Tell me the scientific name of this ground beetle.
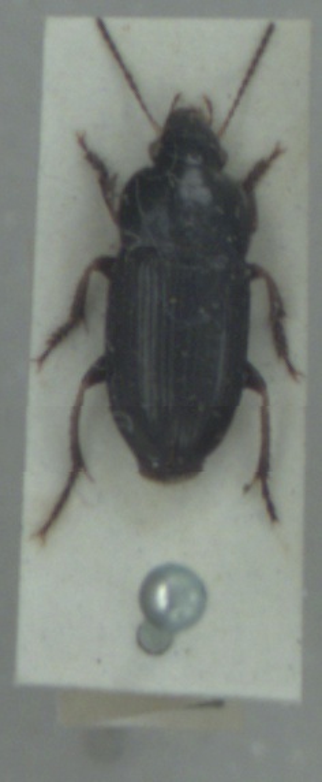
Harpalus anxius
